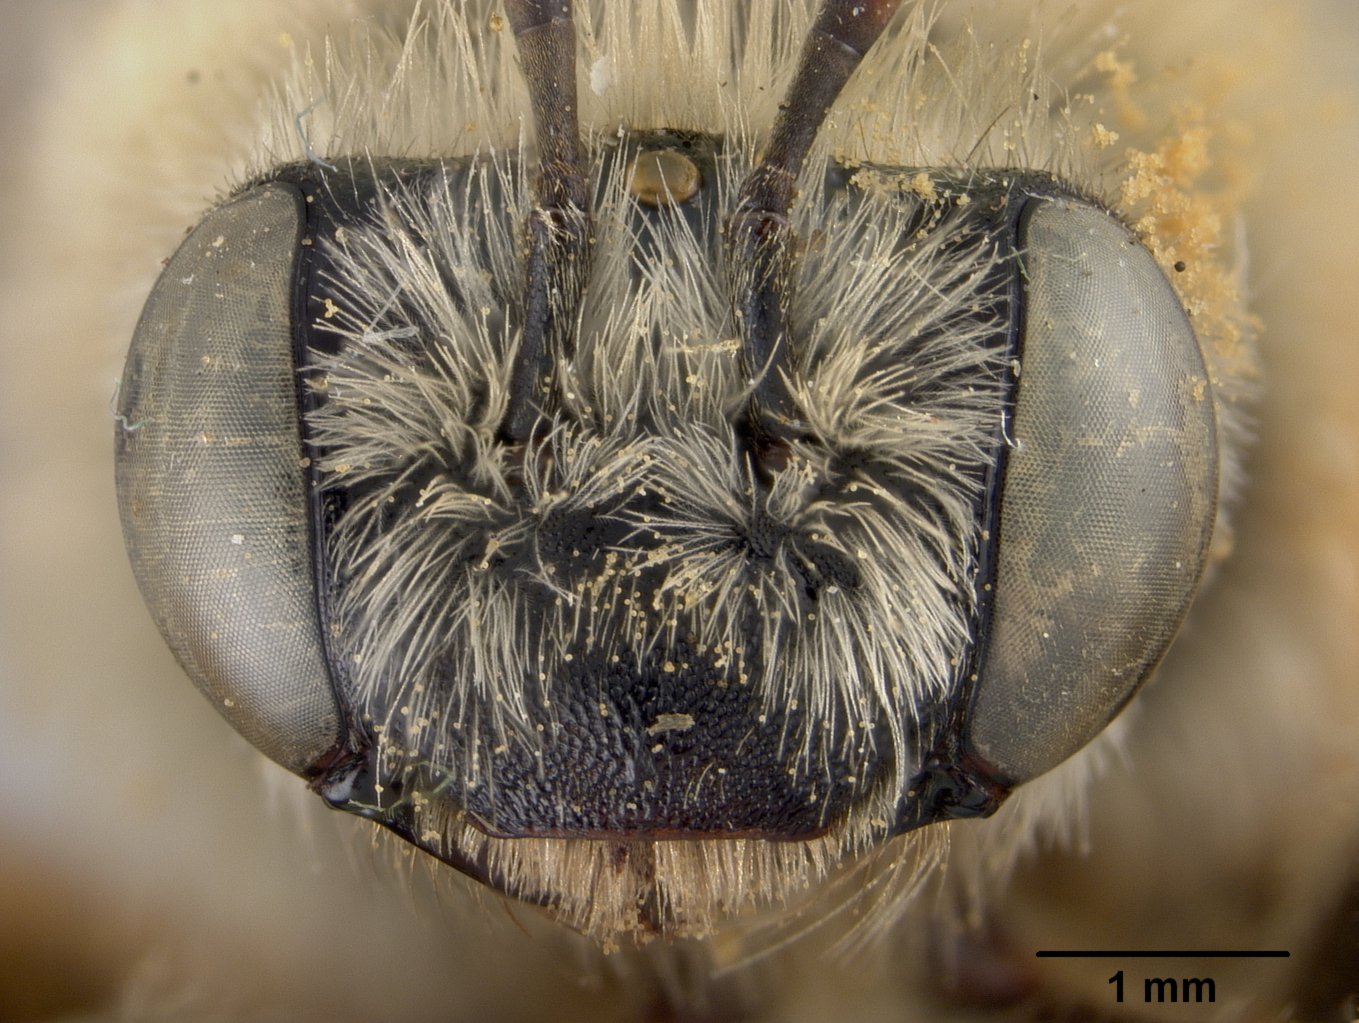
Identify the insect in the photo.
Melissodes blakei
